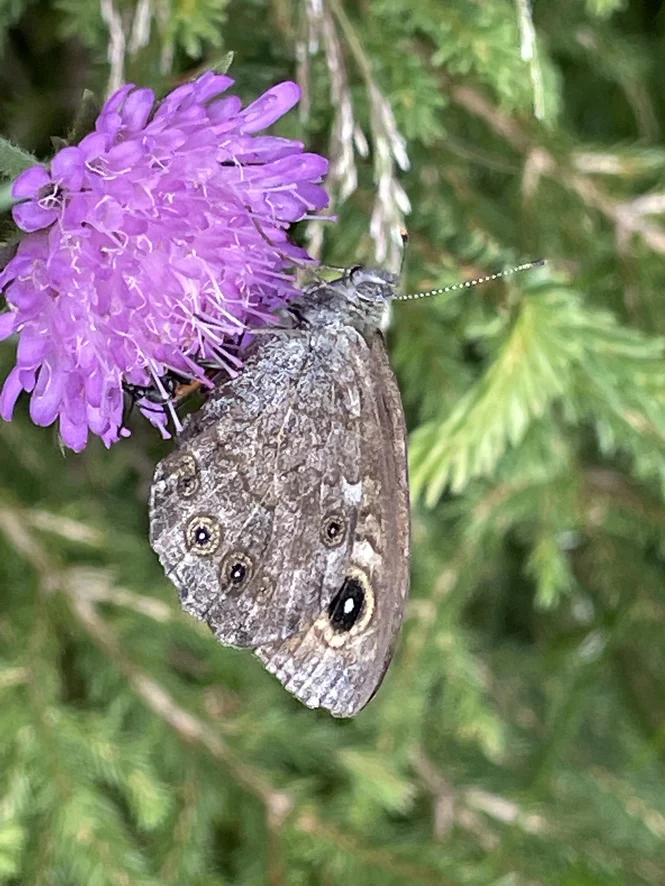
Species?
Lasiommata maera (also Pararge maera)
